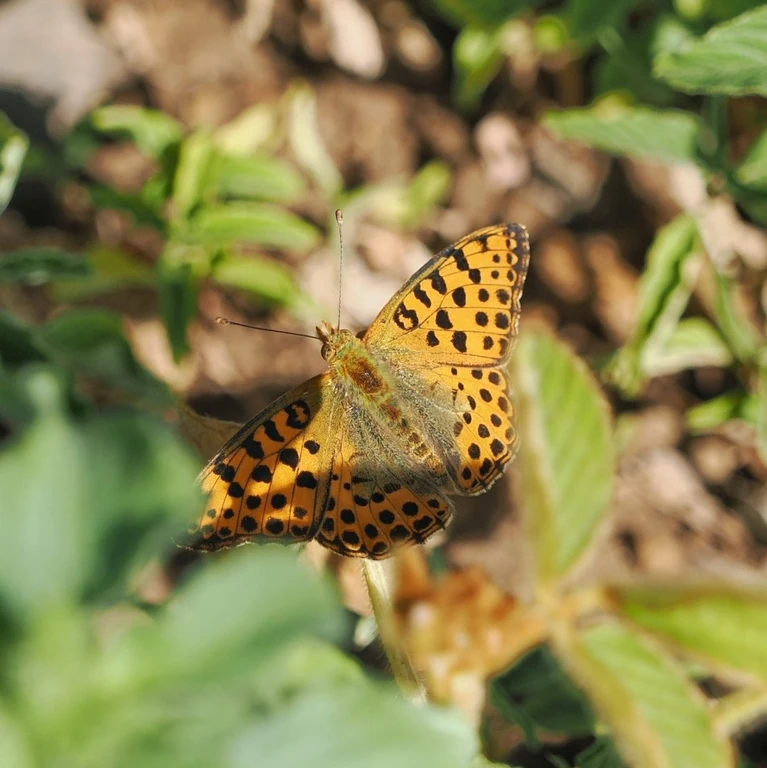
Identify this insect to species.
Issoria lathonia
